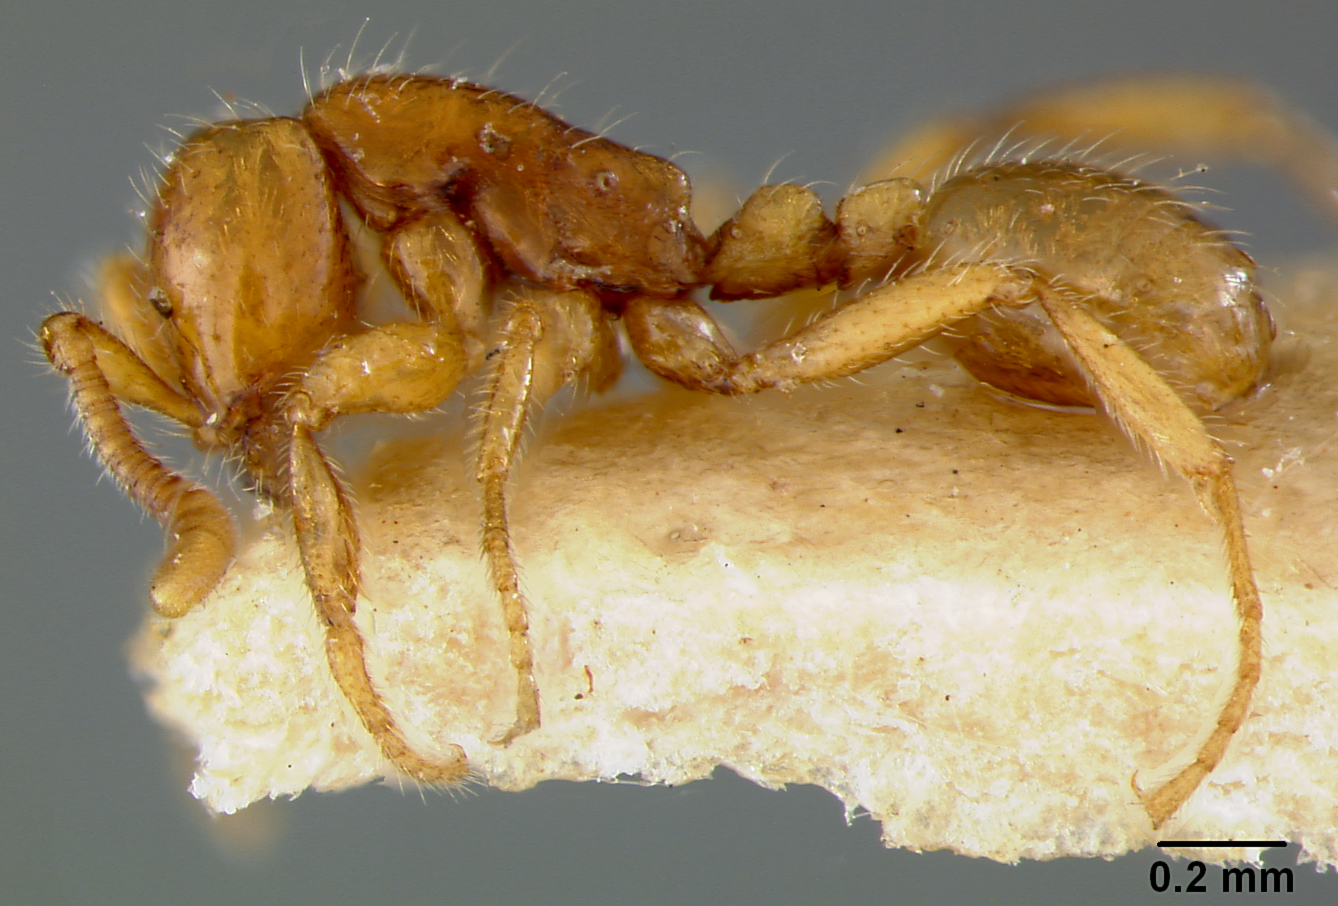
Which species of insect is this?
Eciton postangustatum
